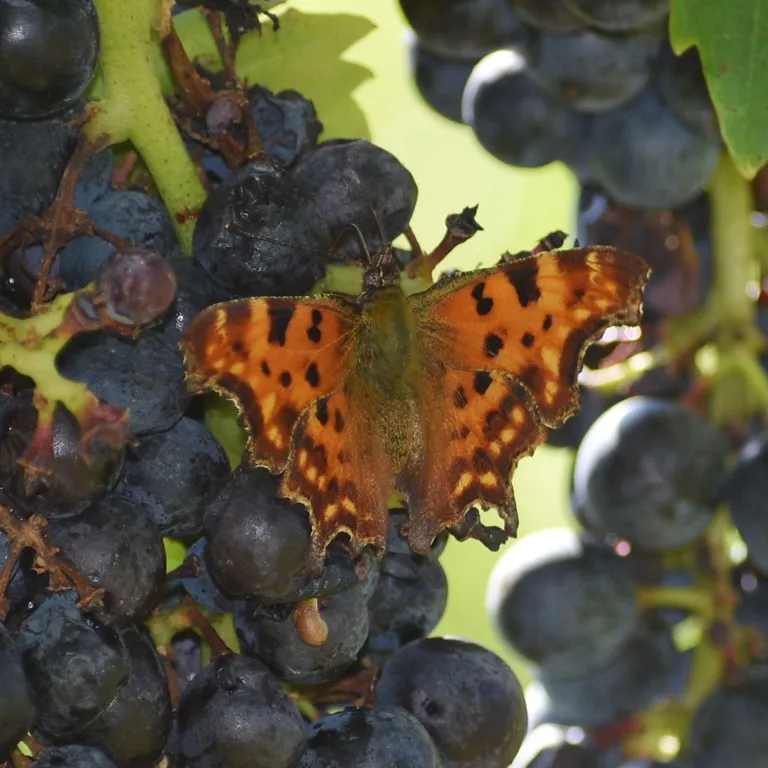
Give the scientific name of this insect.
Polygonia c-album
